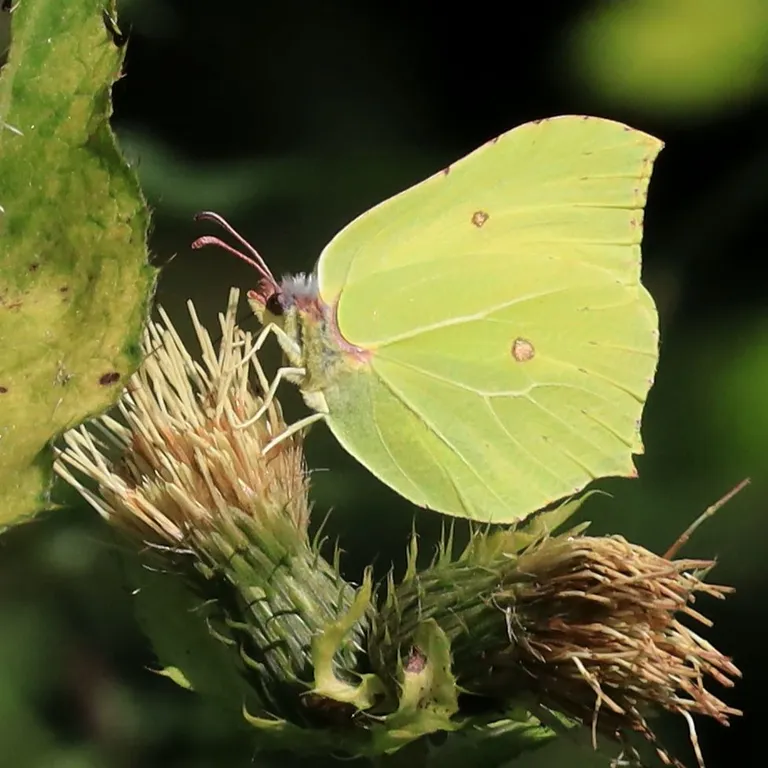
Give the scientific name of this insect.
Gonepteryx rhamni
